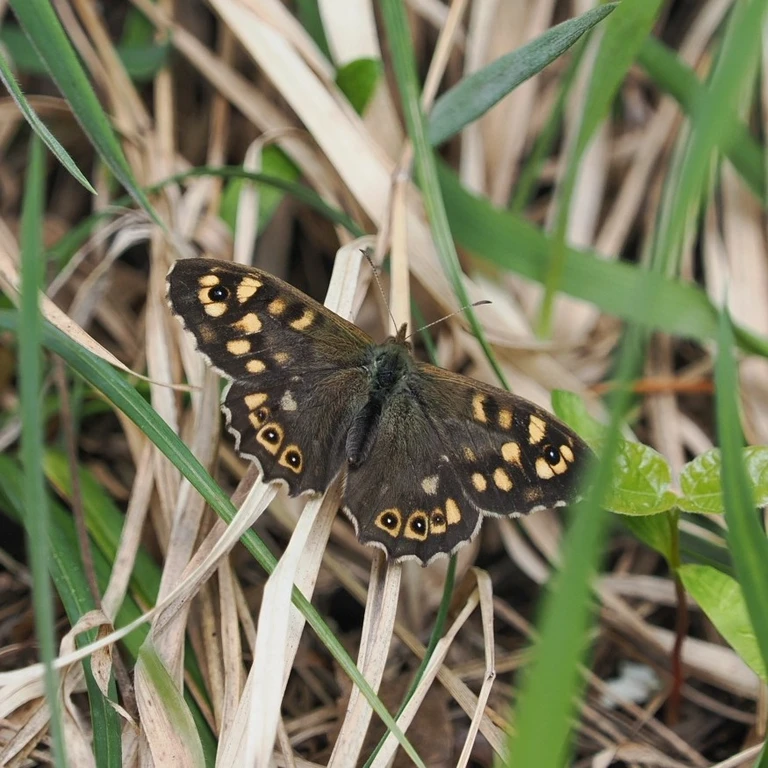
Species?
Pararge aegeria
